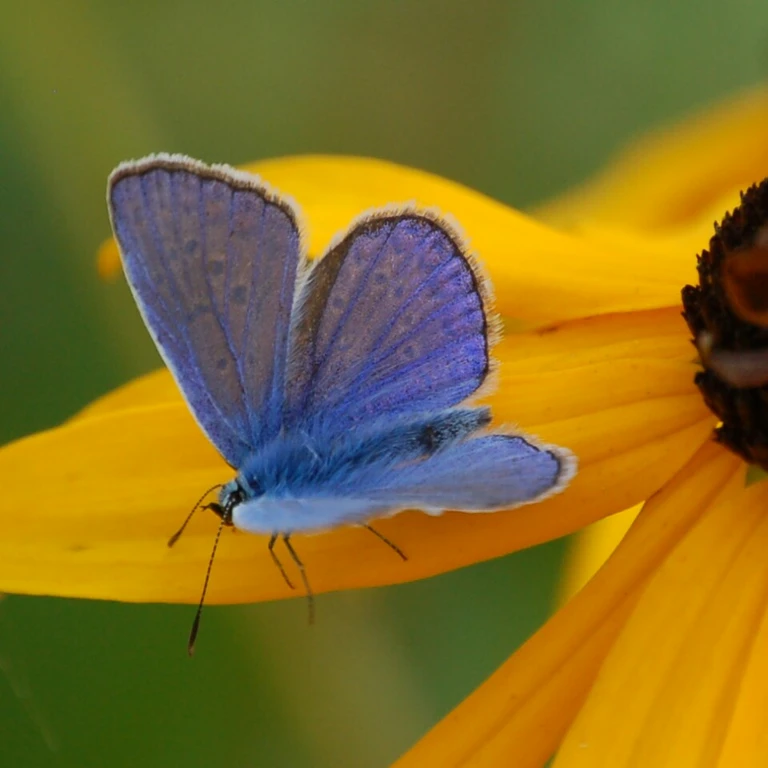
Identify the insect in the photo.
Polyommatus icarus
